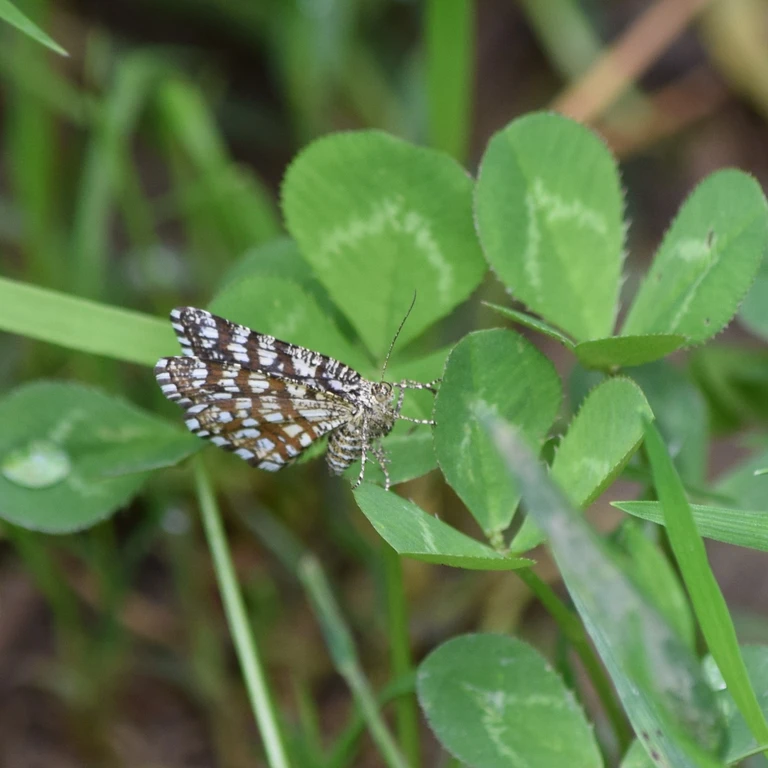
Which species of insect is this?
Chiasmia clathrata
